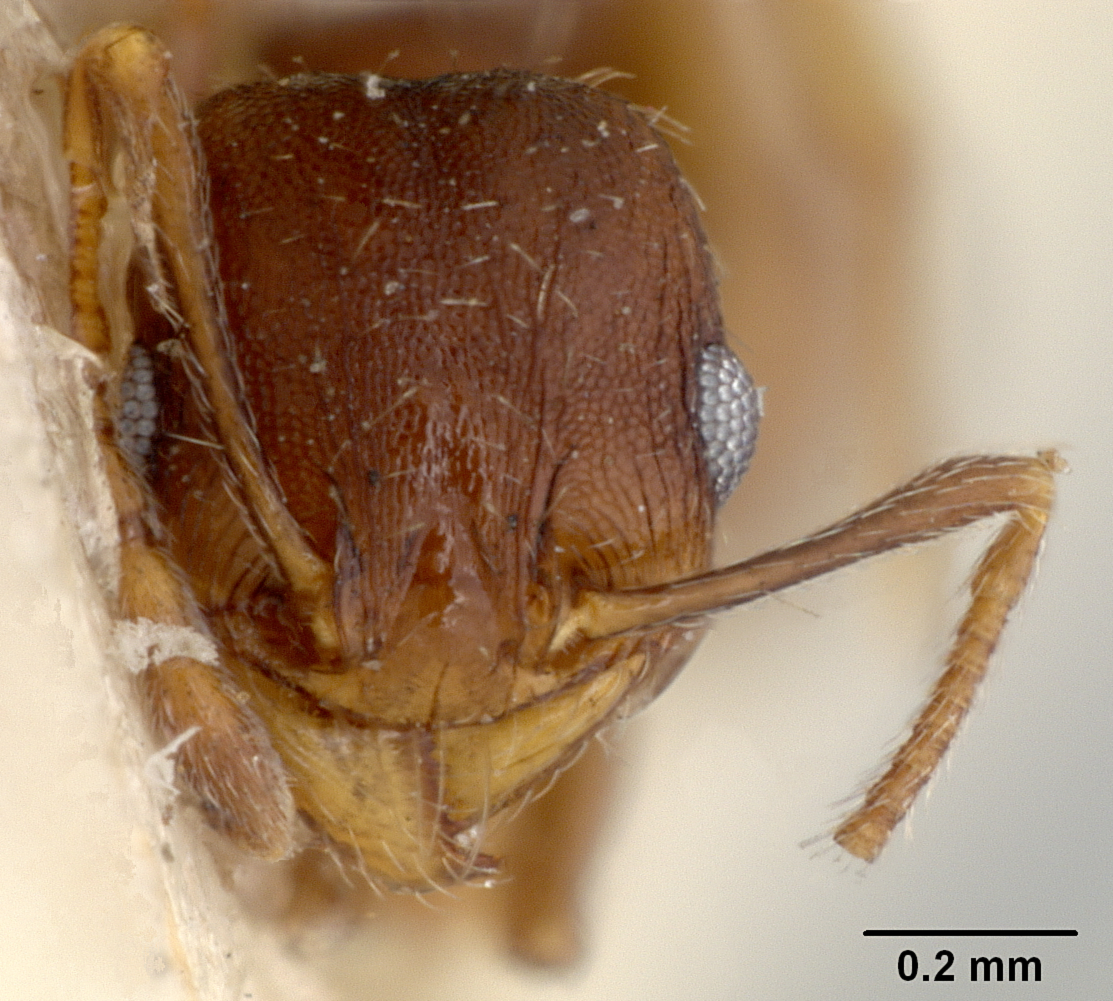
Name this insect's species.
Pheidole pilifera
